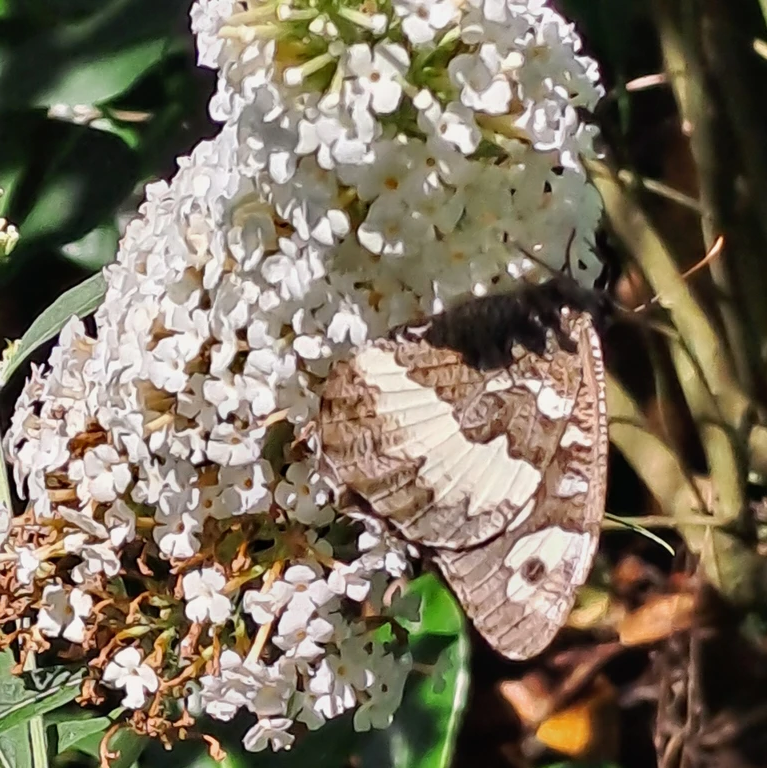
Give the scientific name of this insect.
Brintesia circe
